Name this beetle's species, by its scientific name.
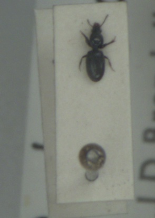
Dyschirius aeneus
